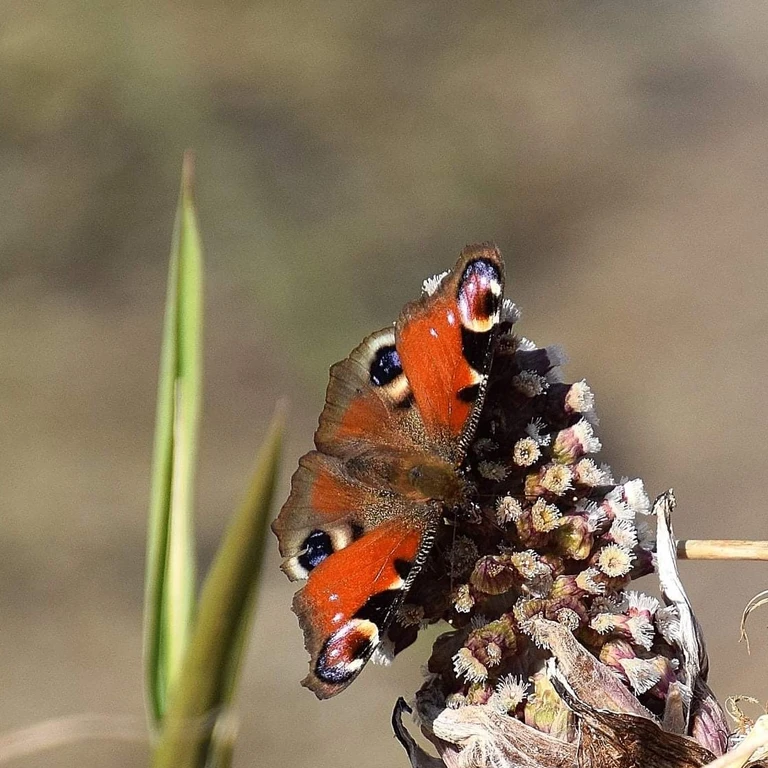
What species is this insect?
Aglais io
